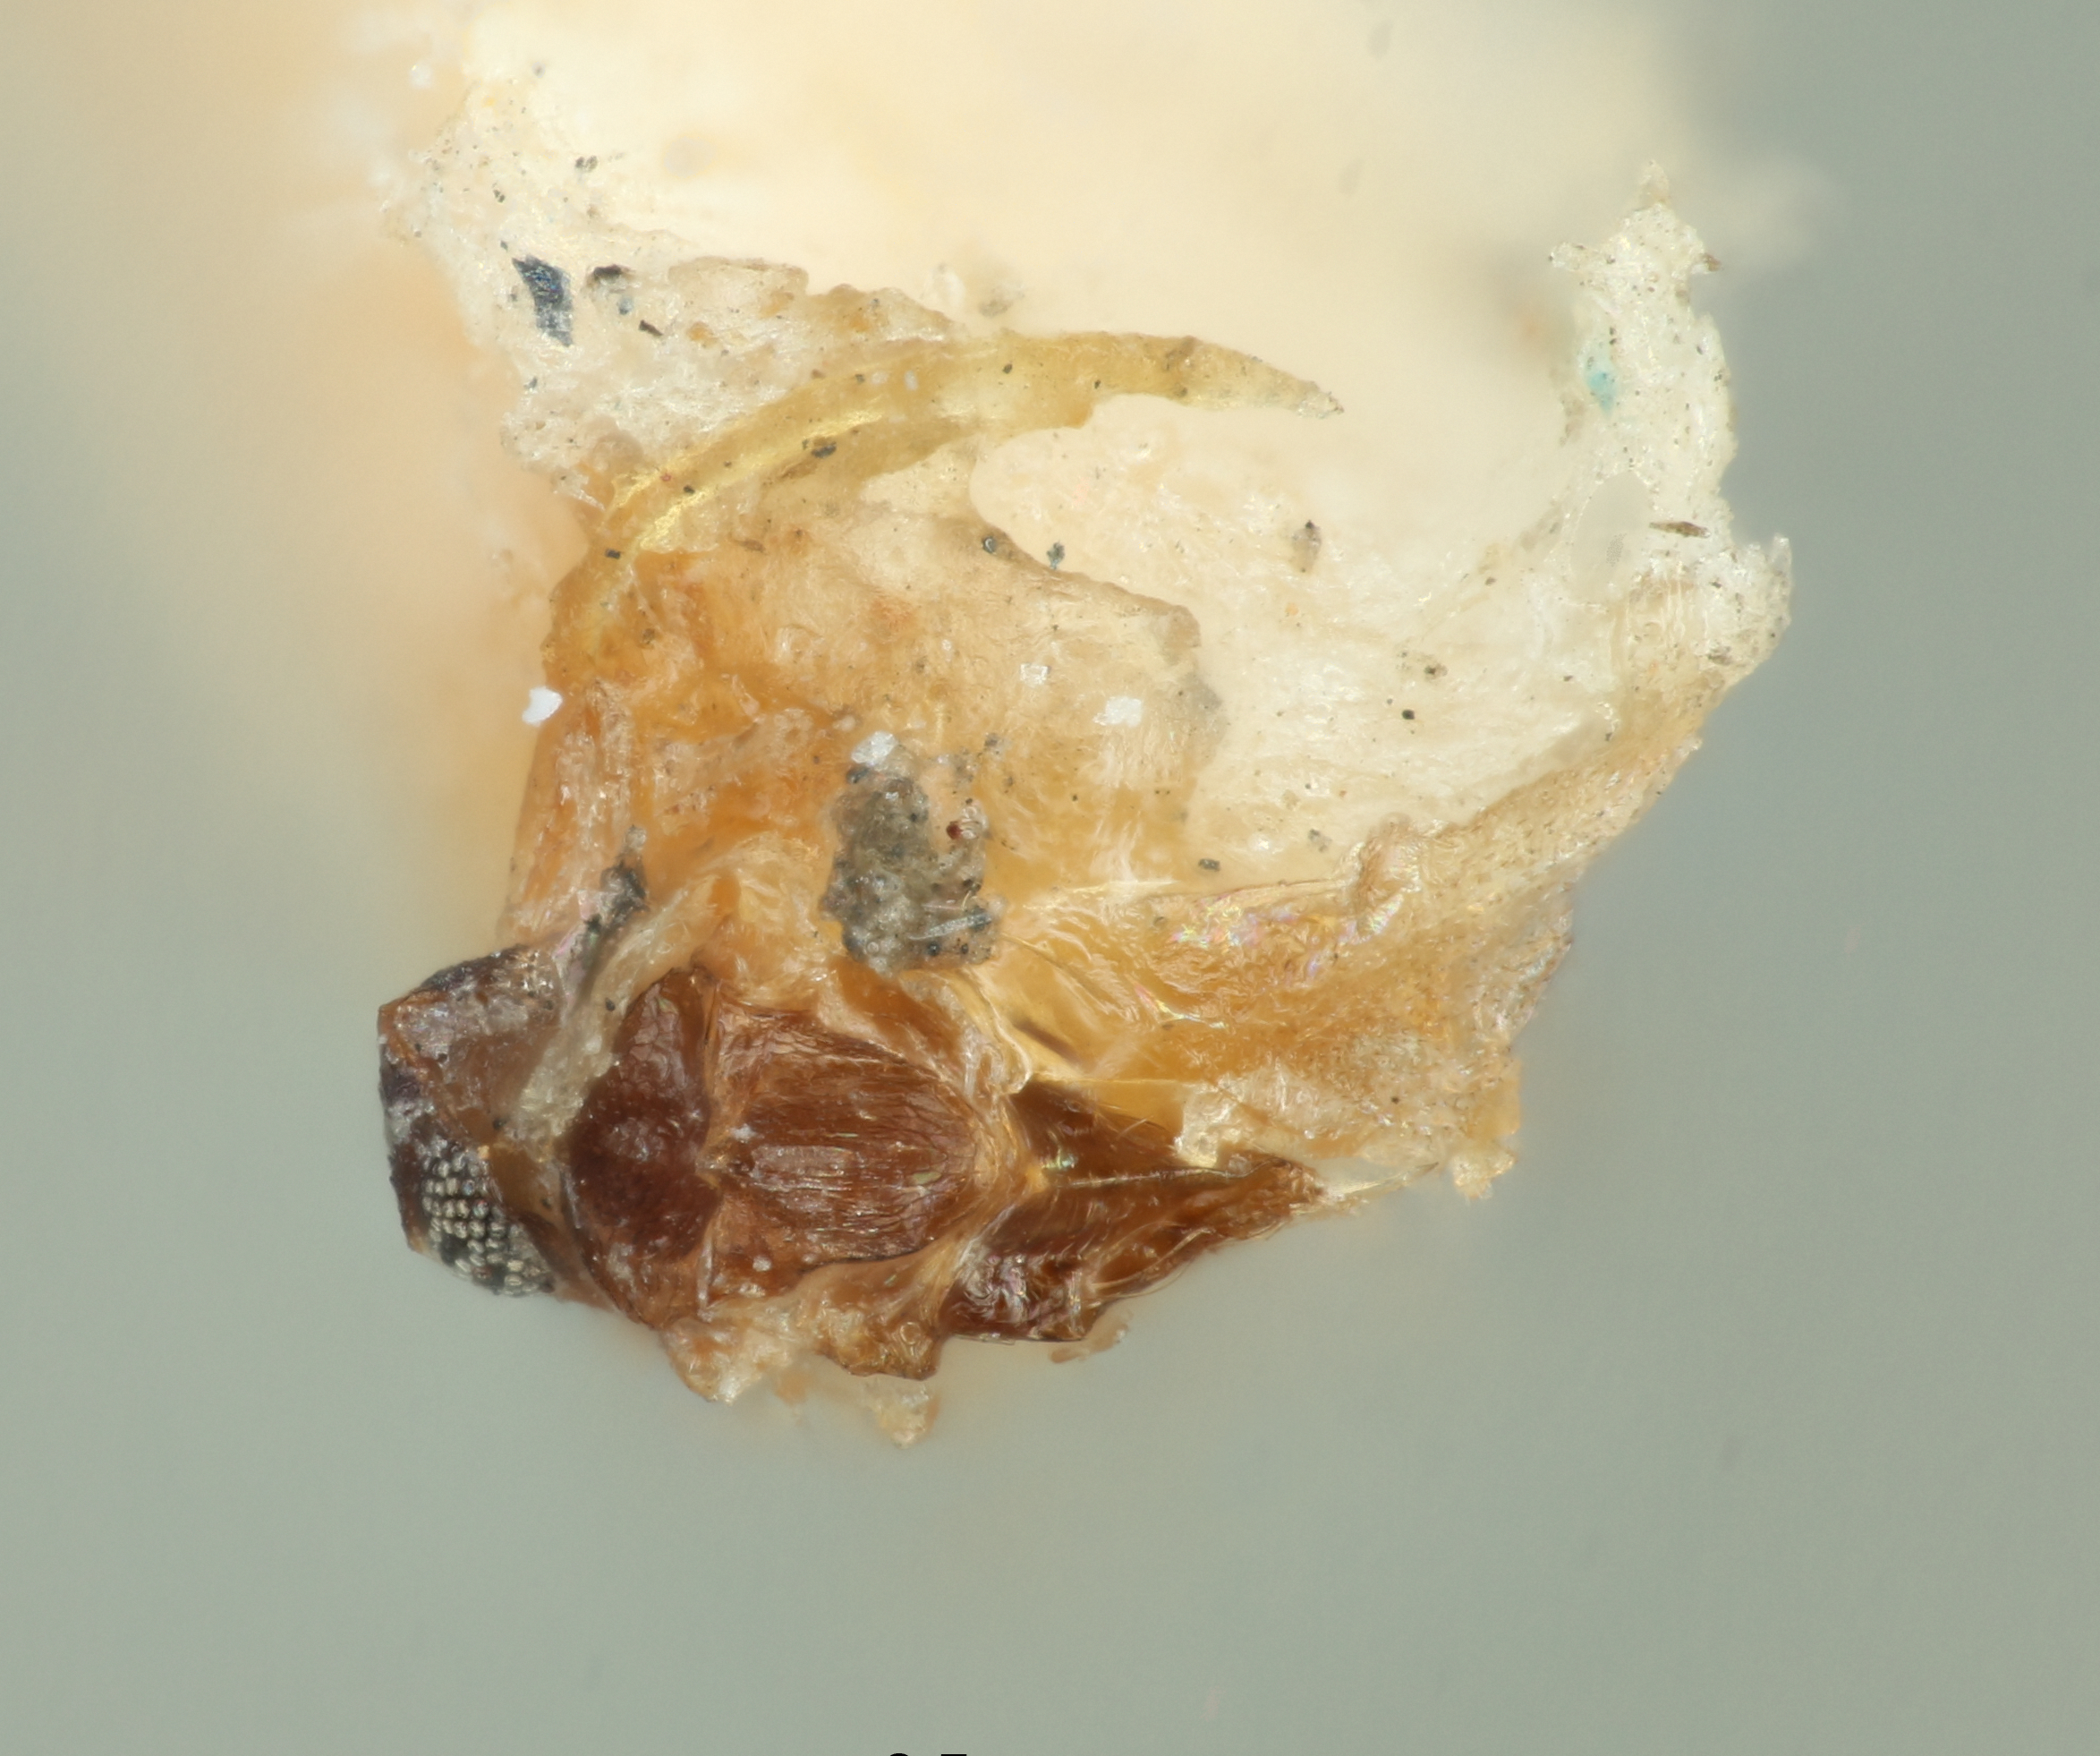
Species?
Coccobius diaspidis
